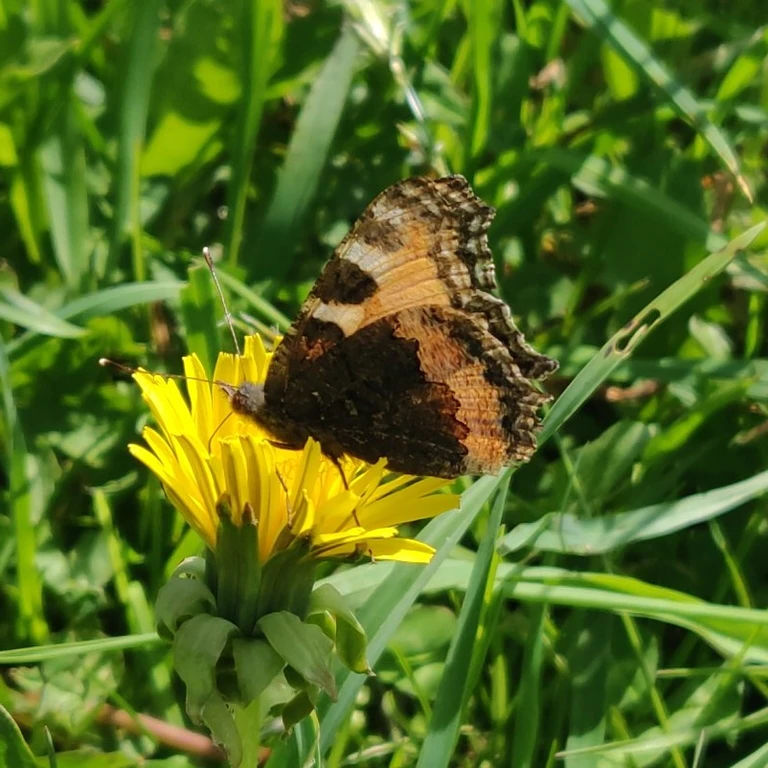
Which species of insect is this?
Aglais urticae
